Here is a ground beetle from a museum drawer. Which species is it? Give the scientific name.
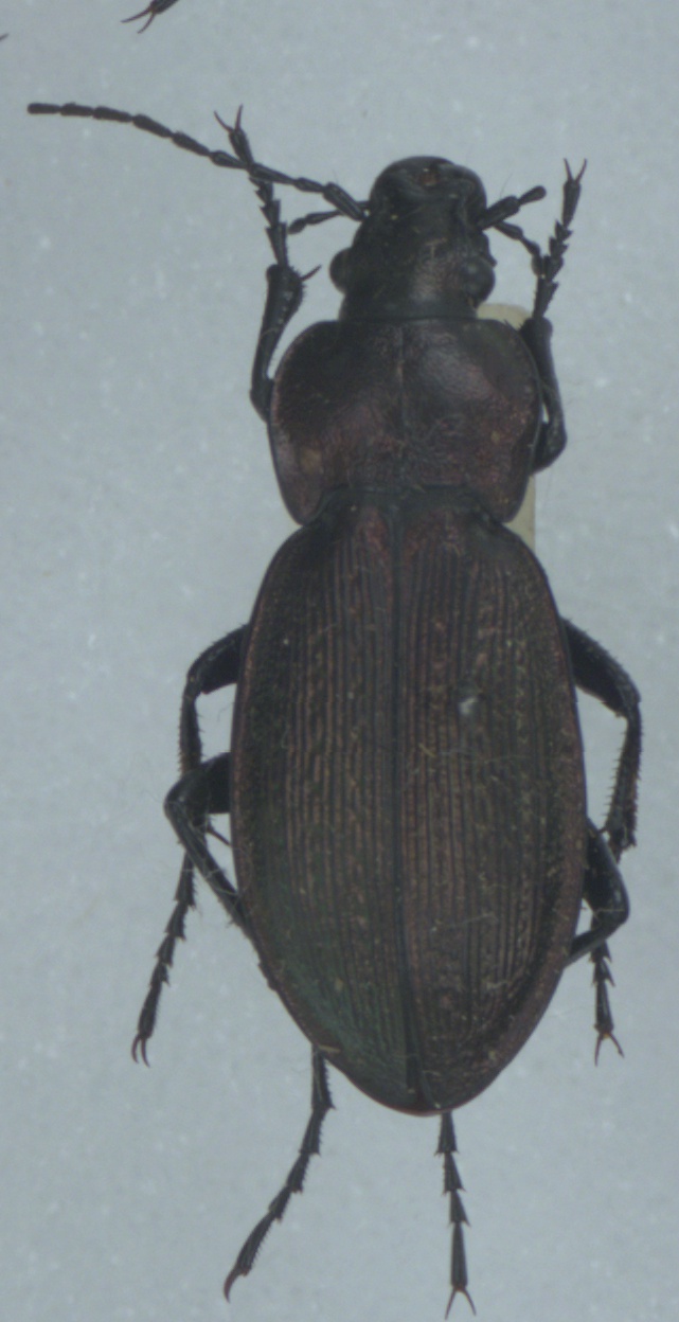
Carabus monilis
